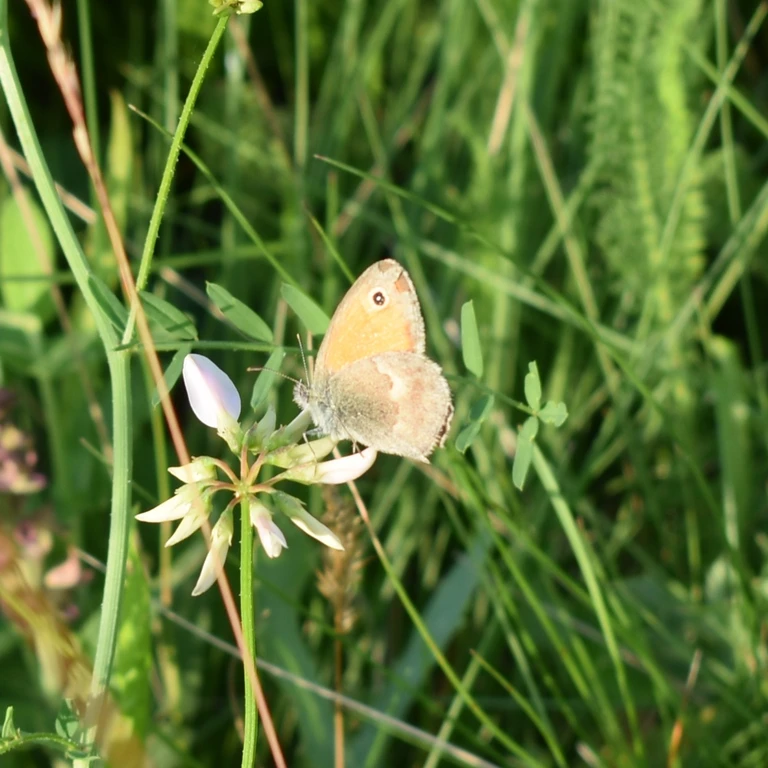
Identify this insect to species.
Coenonympha pamphilus
